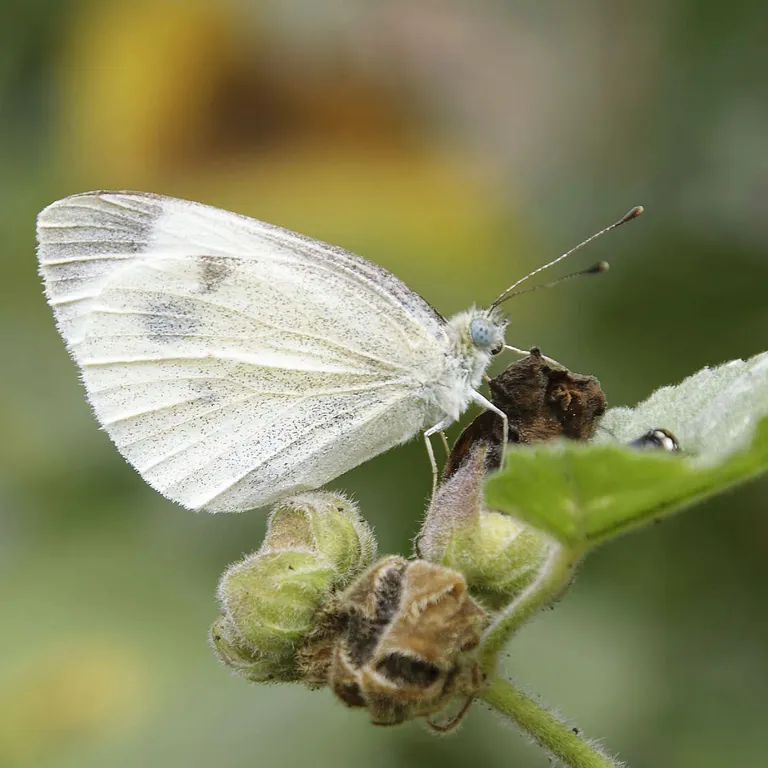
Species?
Pieris brassicae
